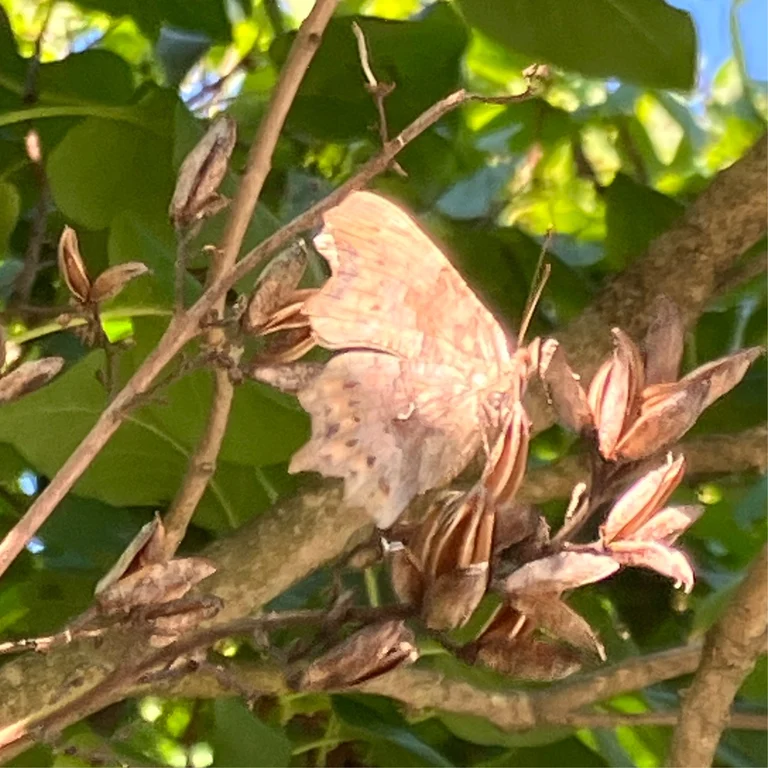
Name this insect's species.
Polygonia c-album
